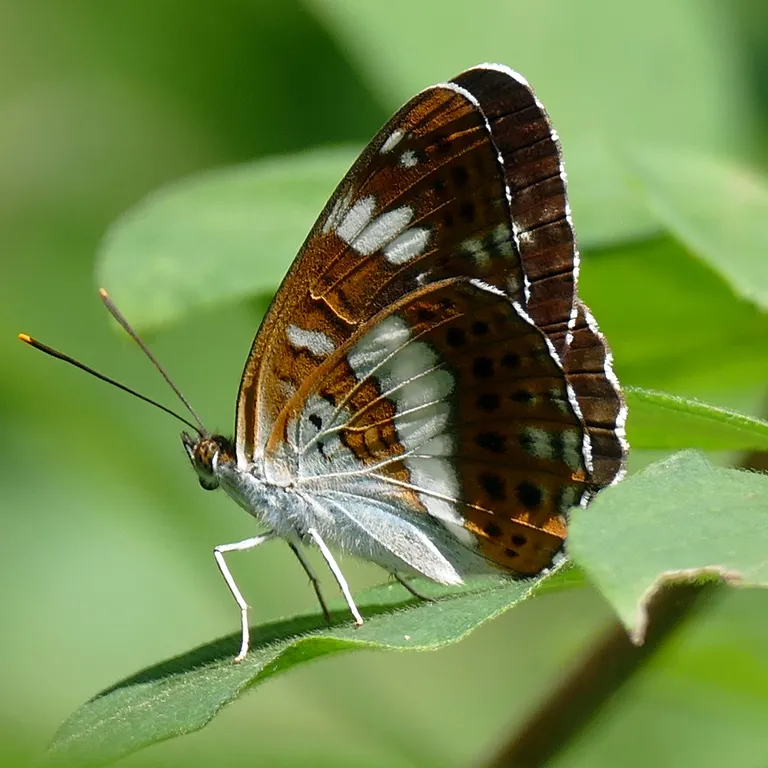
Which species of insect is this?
Limenitis camilla (also Ladoga camilla)
